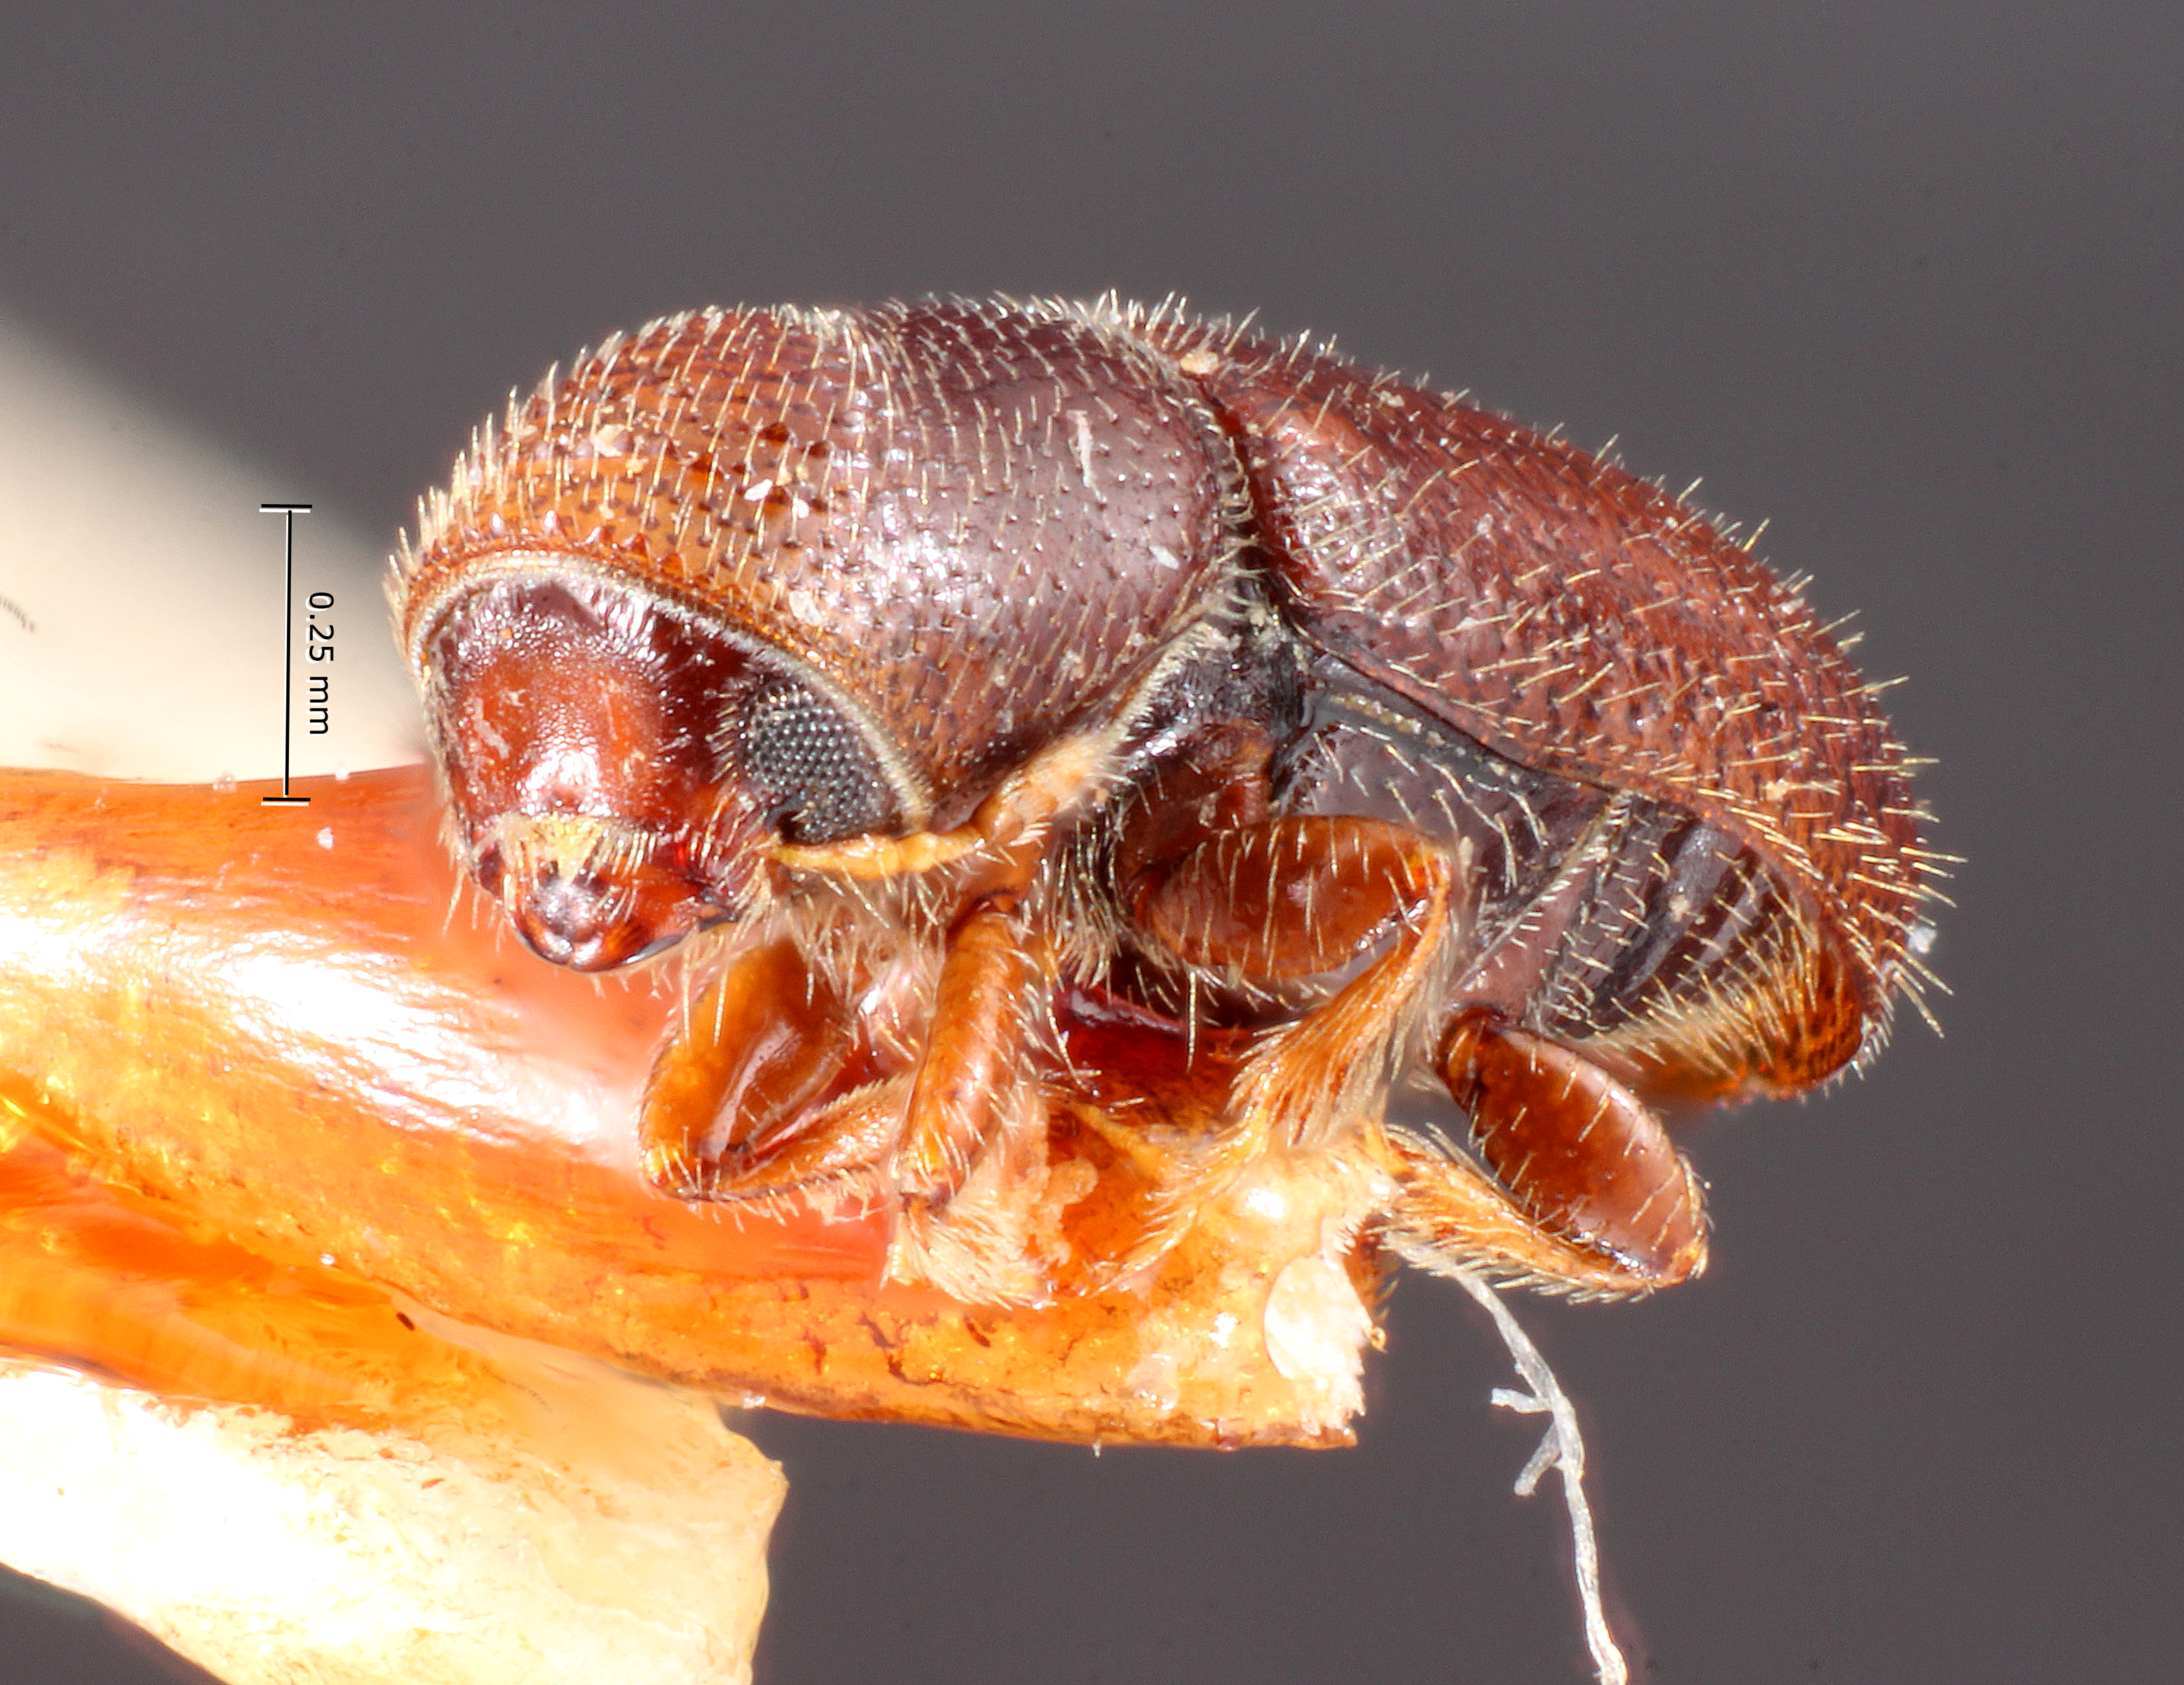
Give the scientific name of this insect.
Pityophthorus concavus
